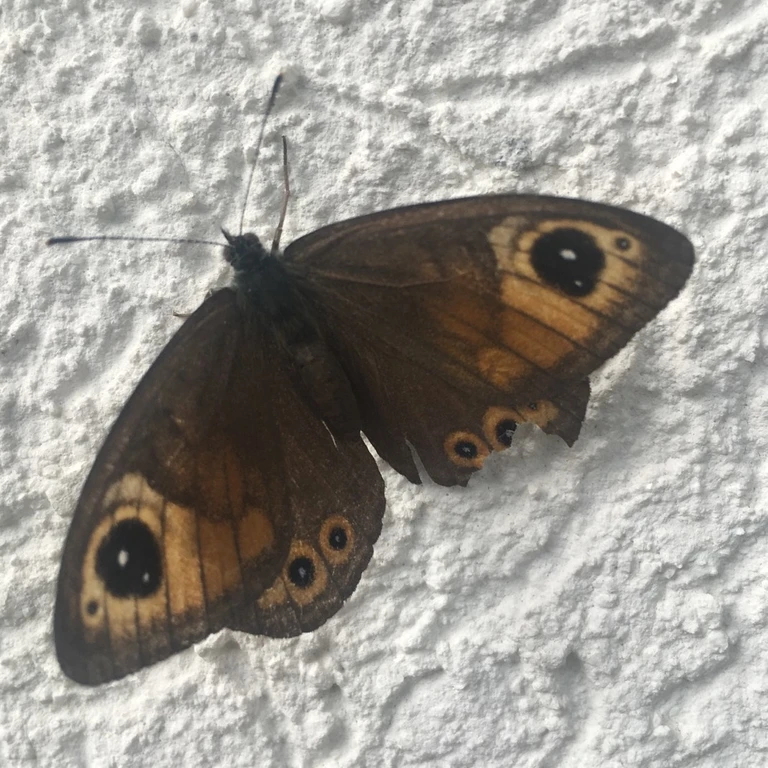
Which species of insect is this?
Lasiommata maera (also Pararge maera)
